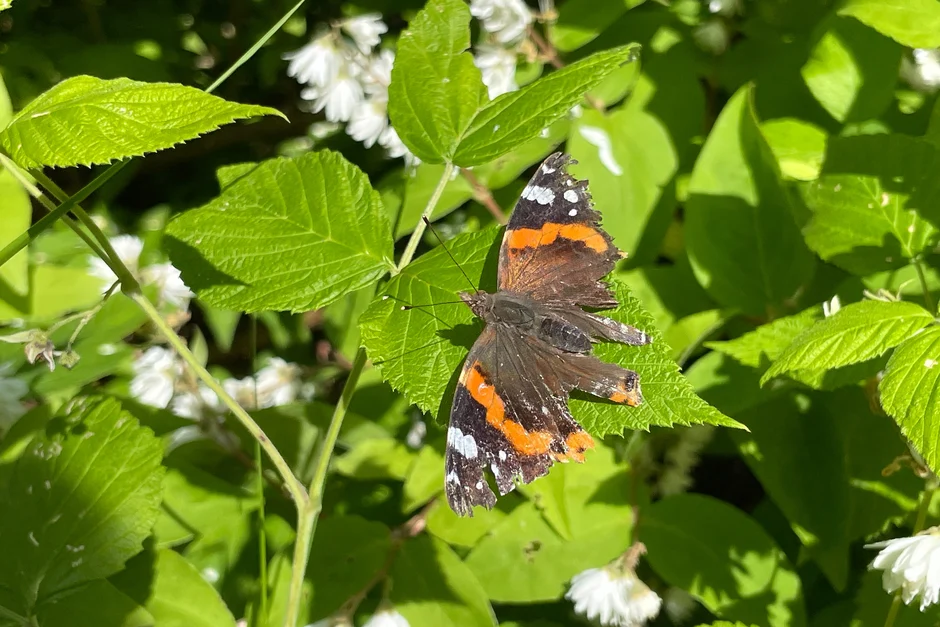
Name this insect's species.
Vanessa atalanta
